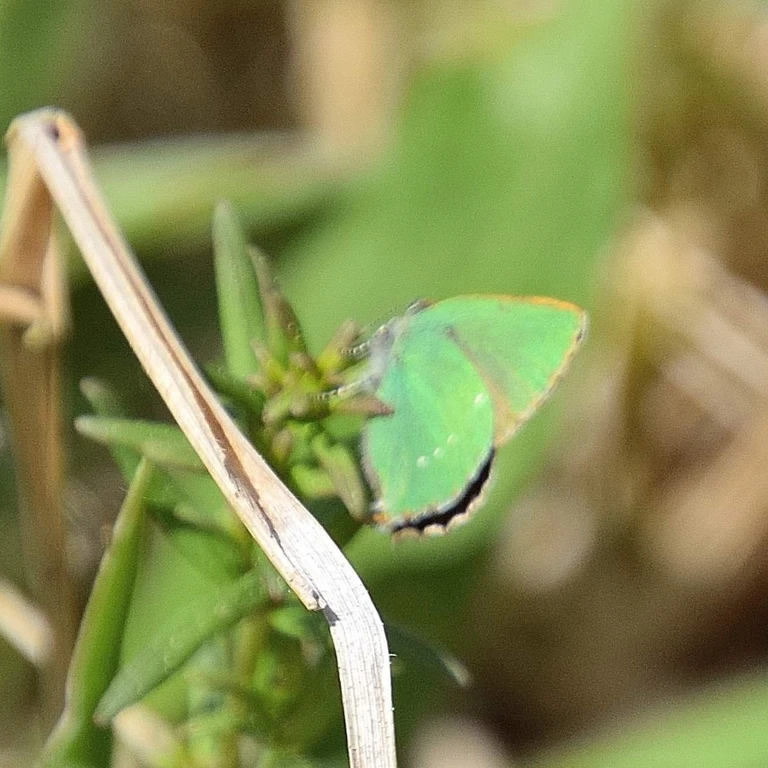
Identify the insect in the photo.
Callophrys rubi
